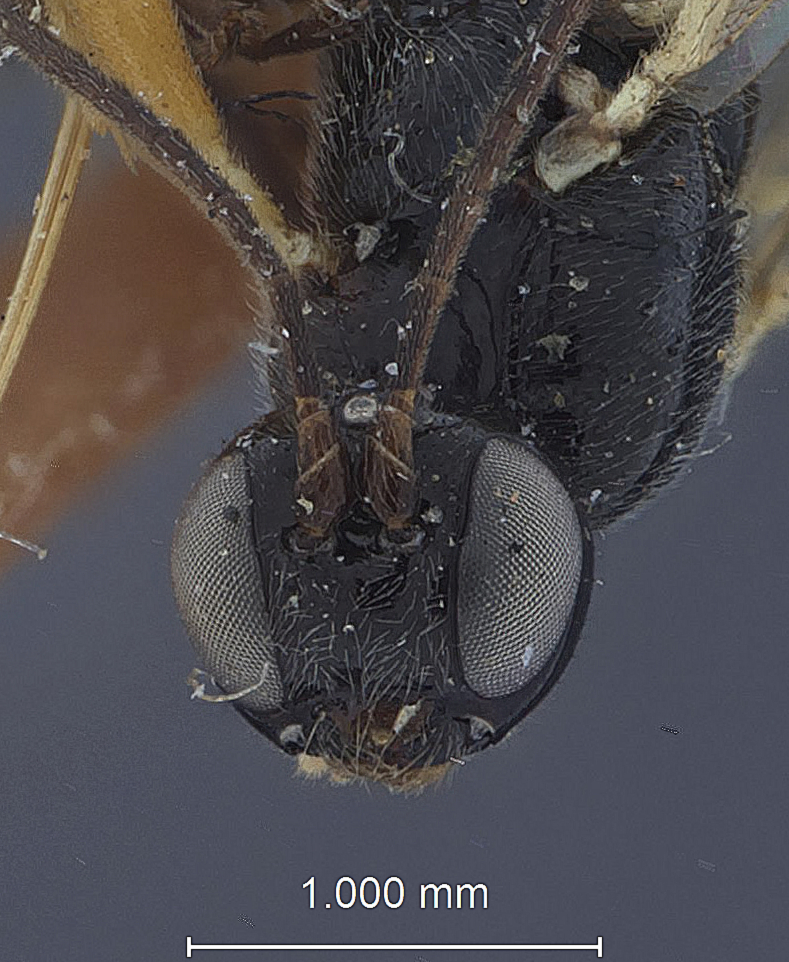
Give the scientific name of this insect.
Scambus portentus
